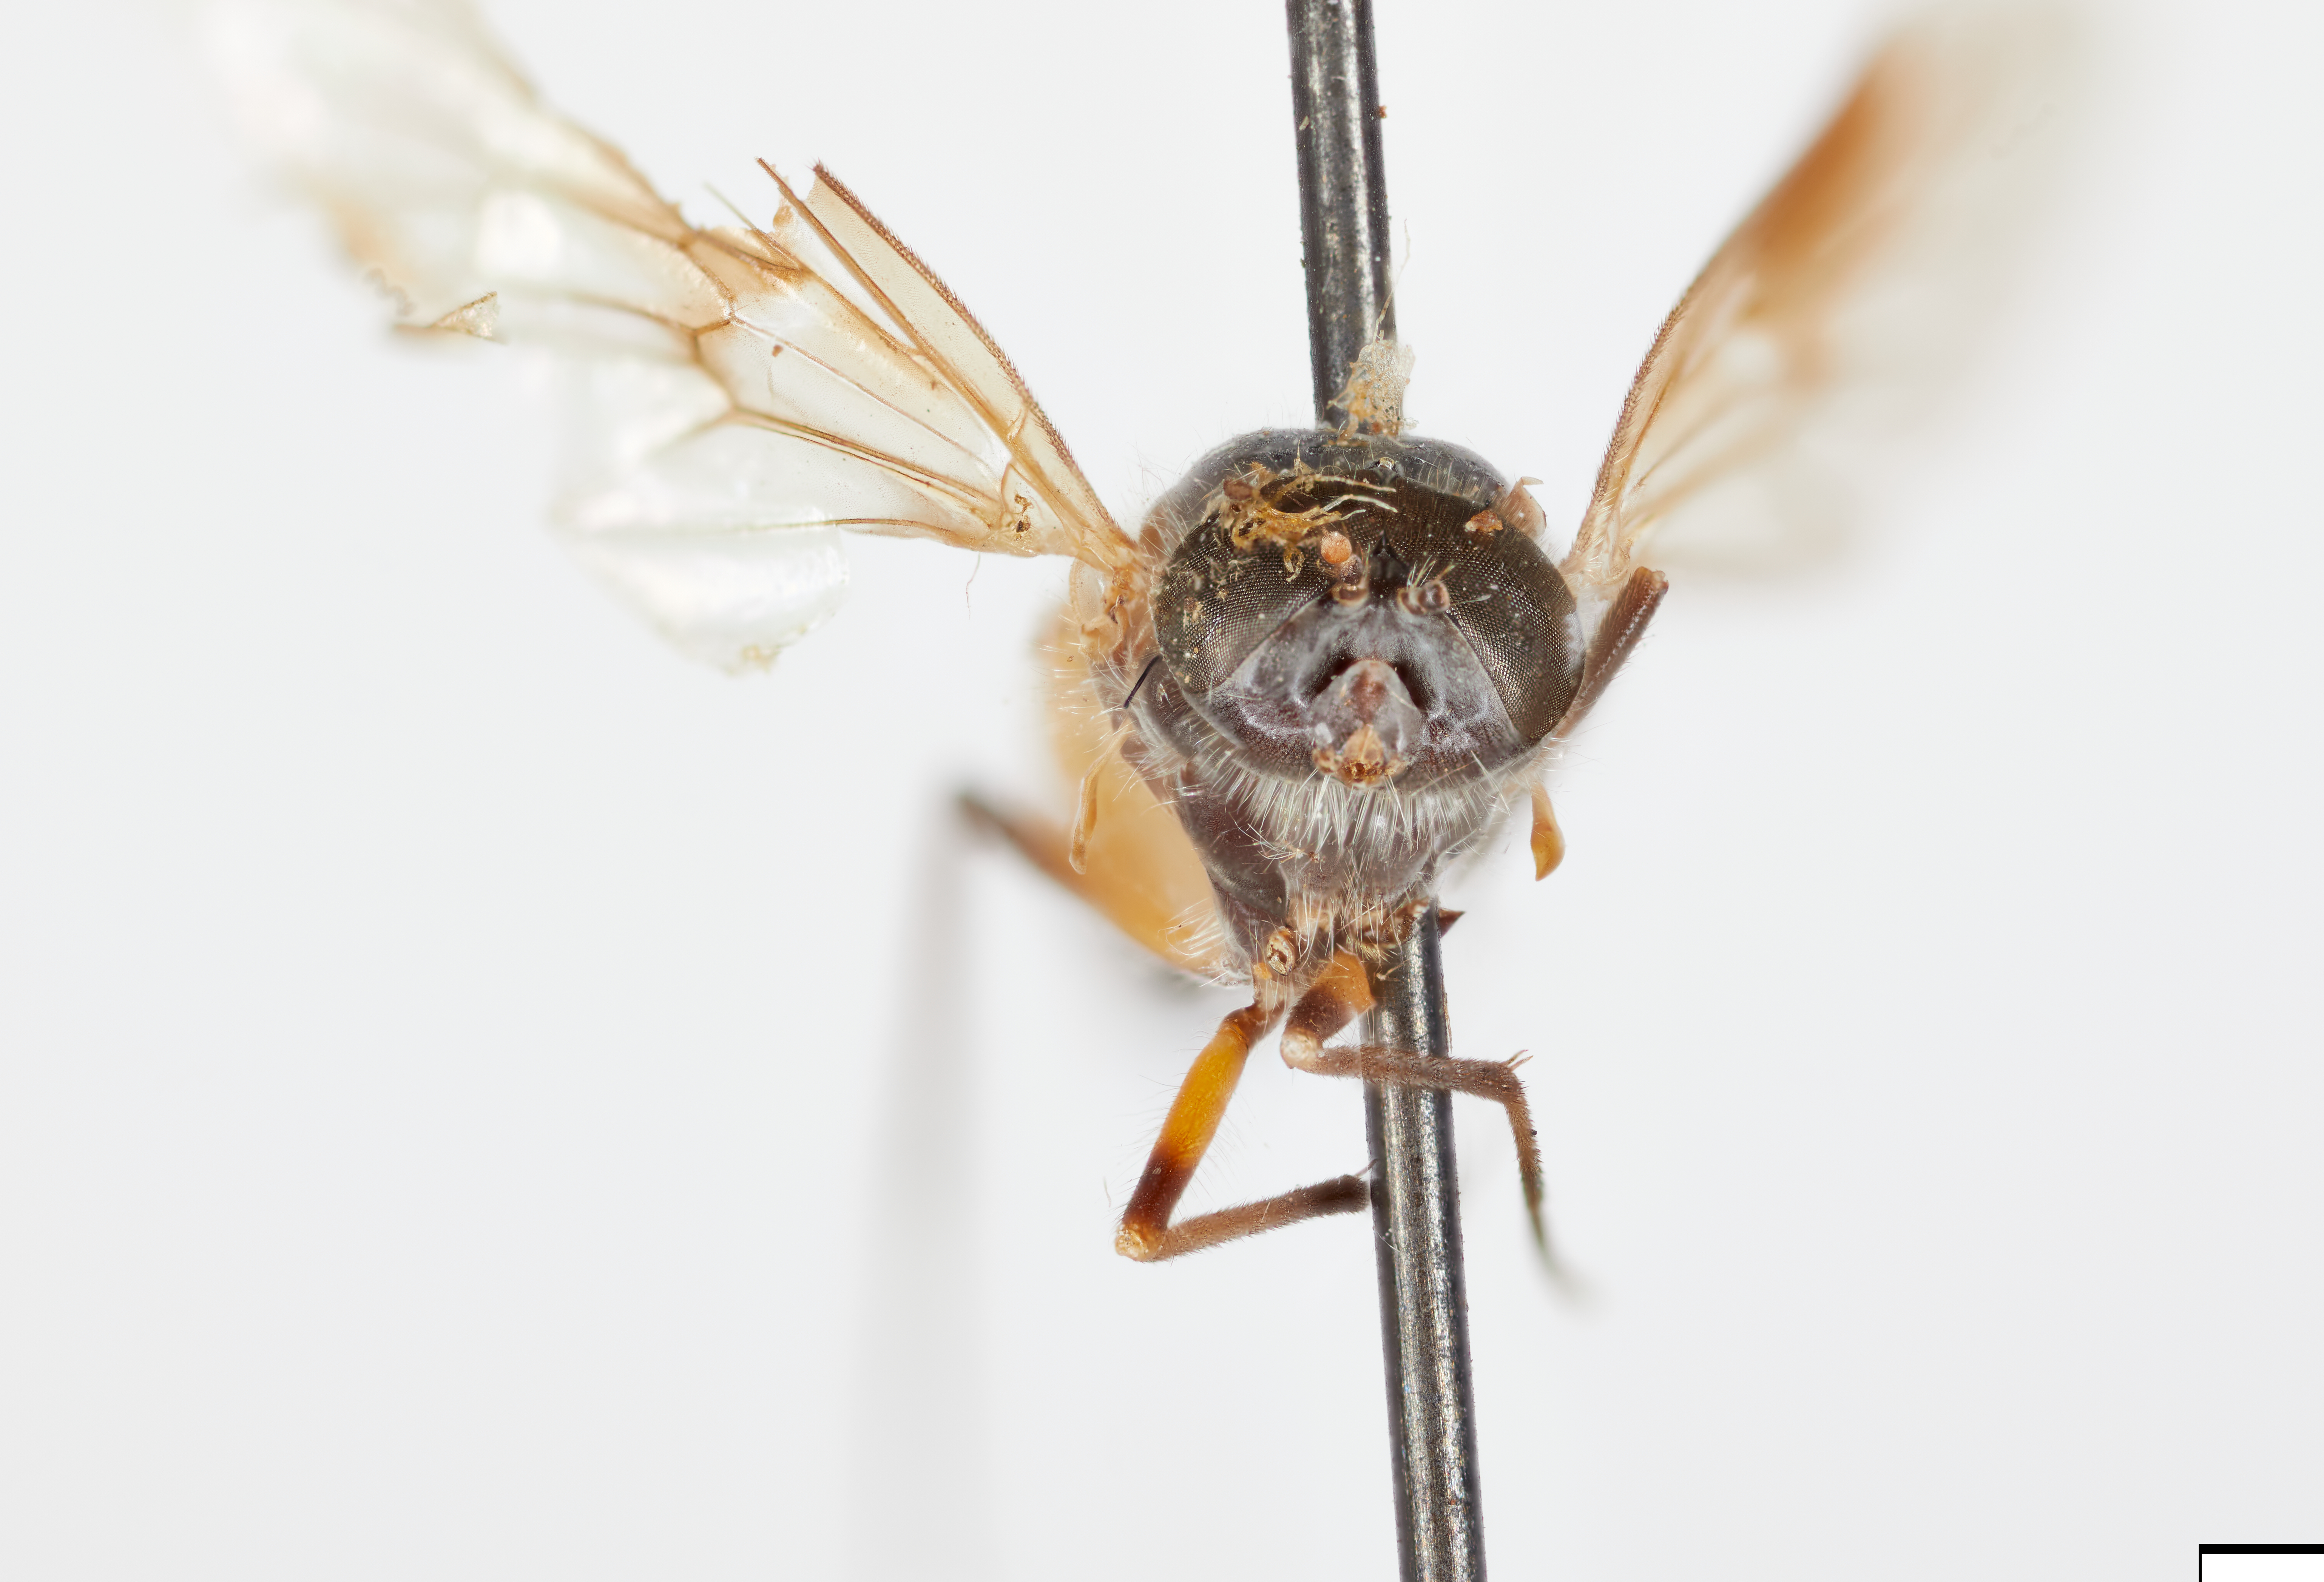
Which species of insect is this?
Dasyomma basale
